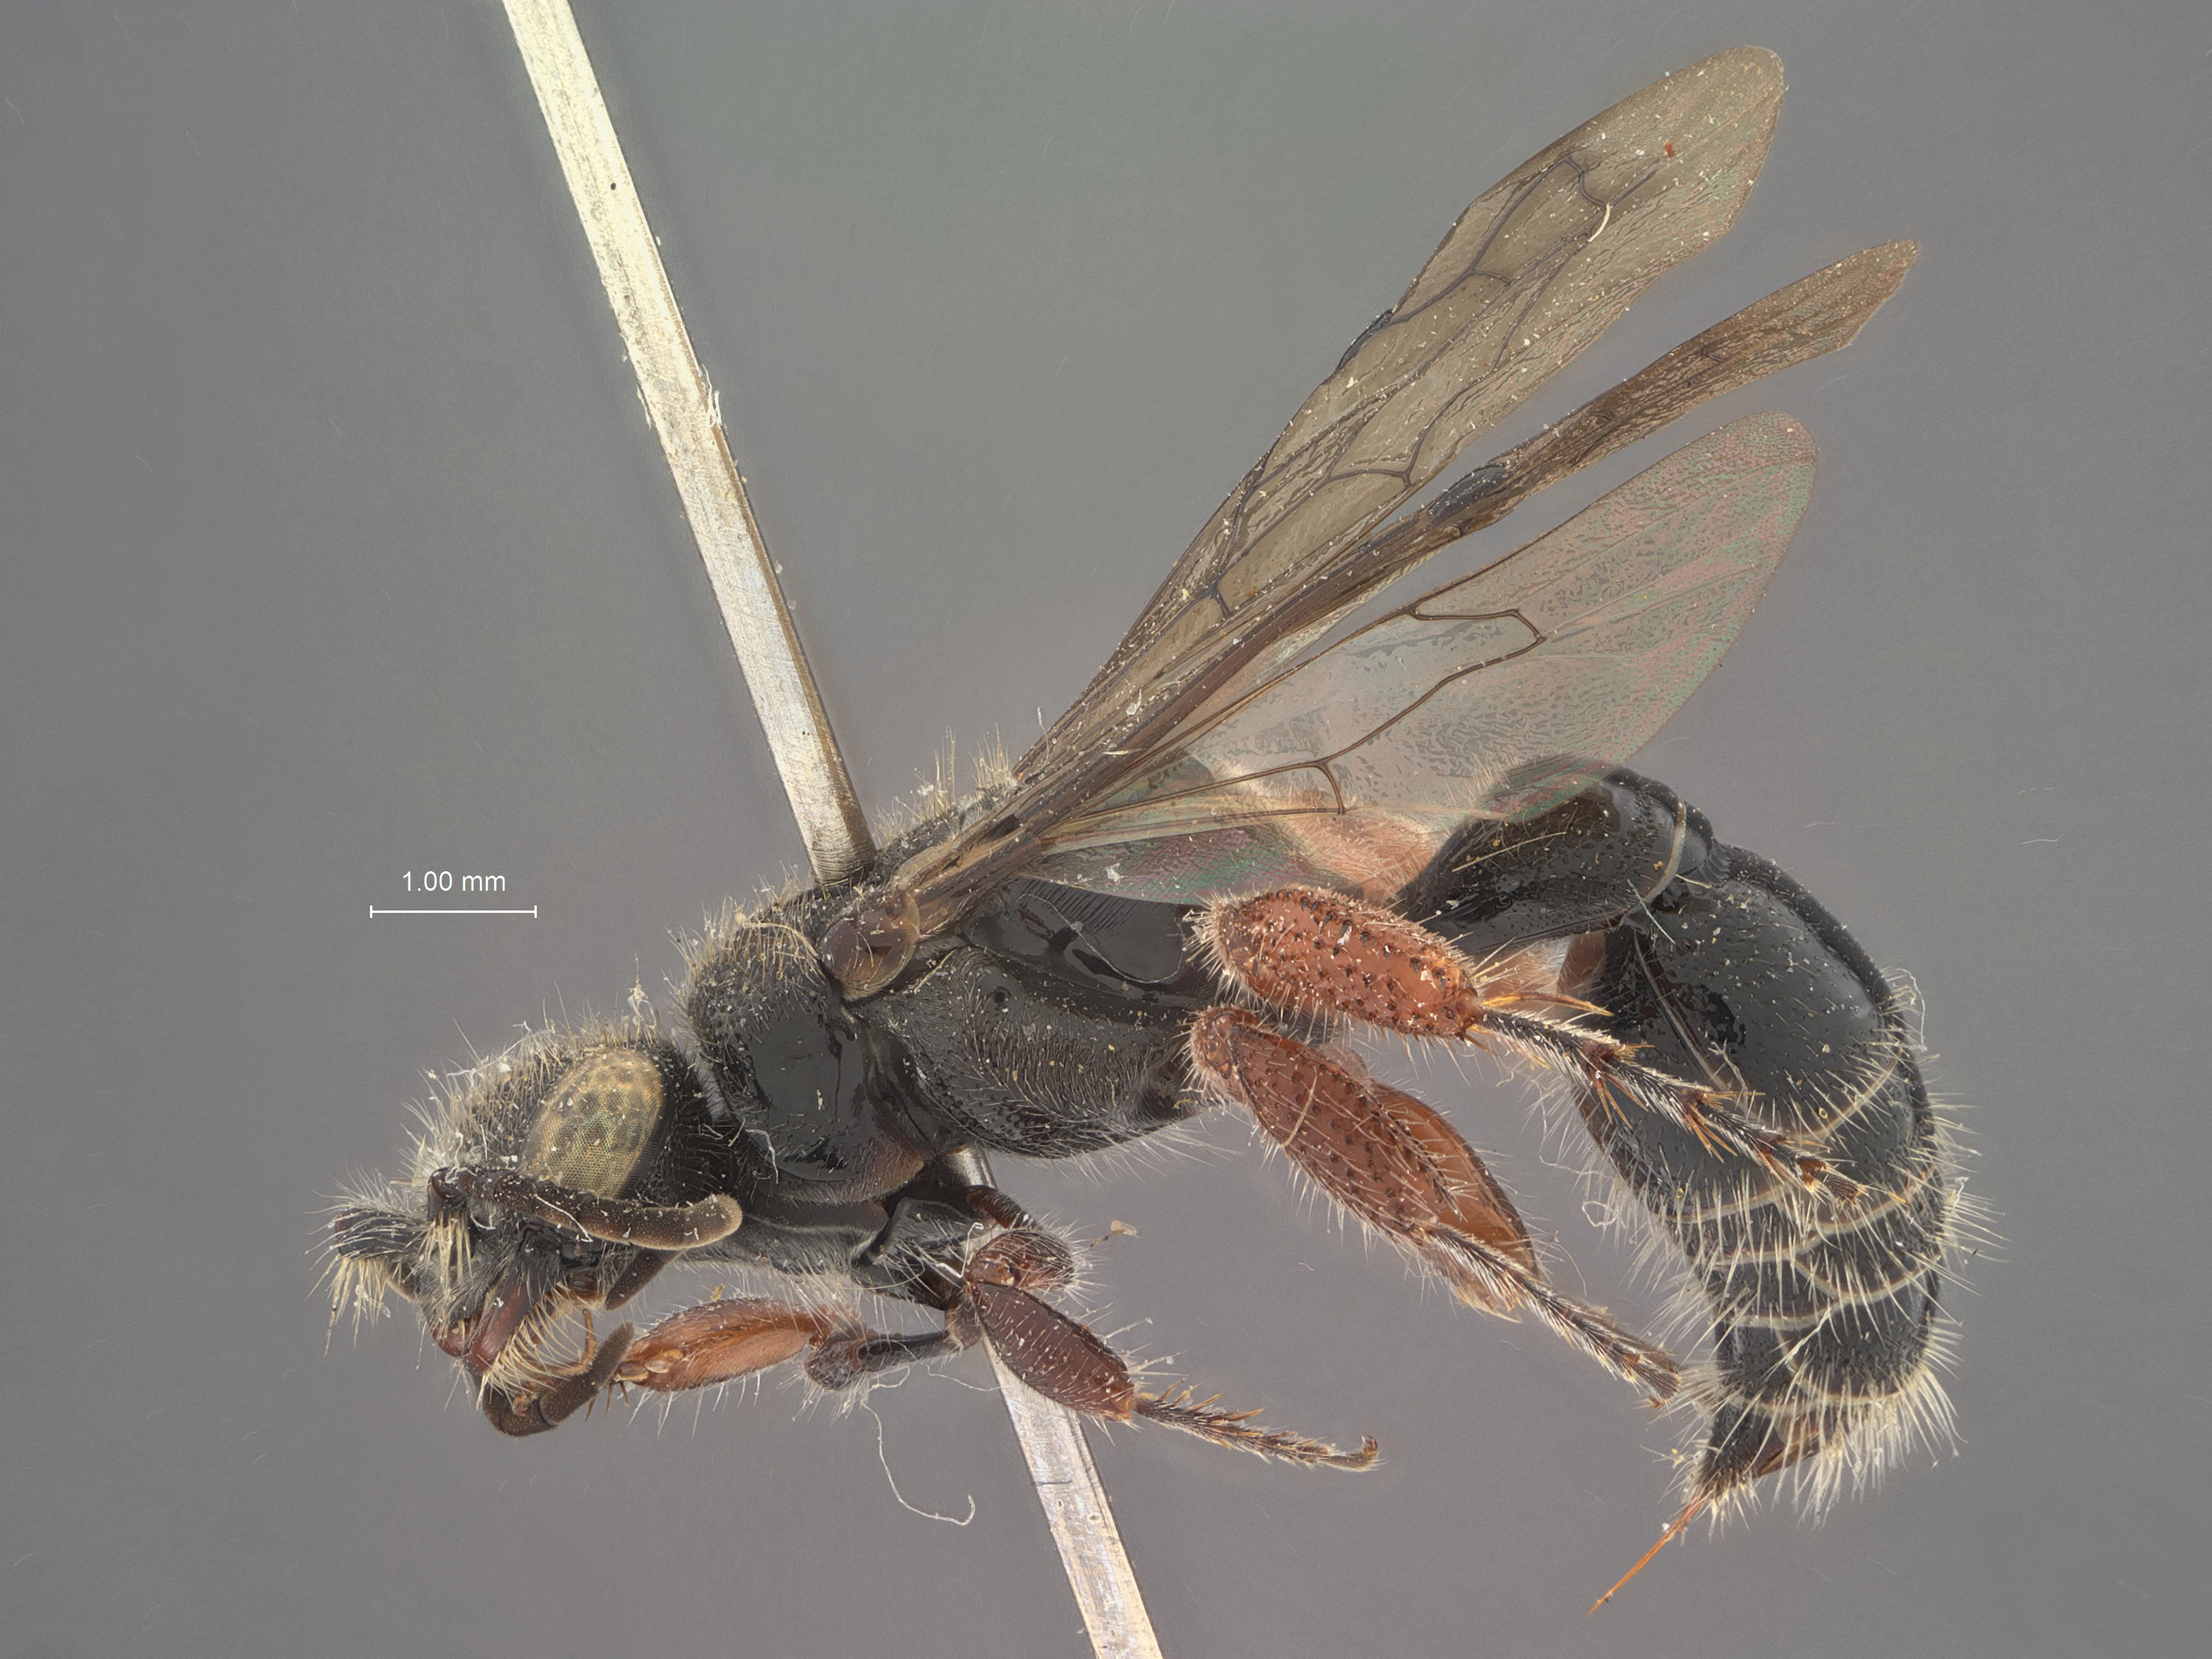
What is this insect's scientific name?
Tiphia gurneyi
